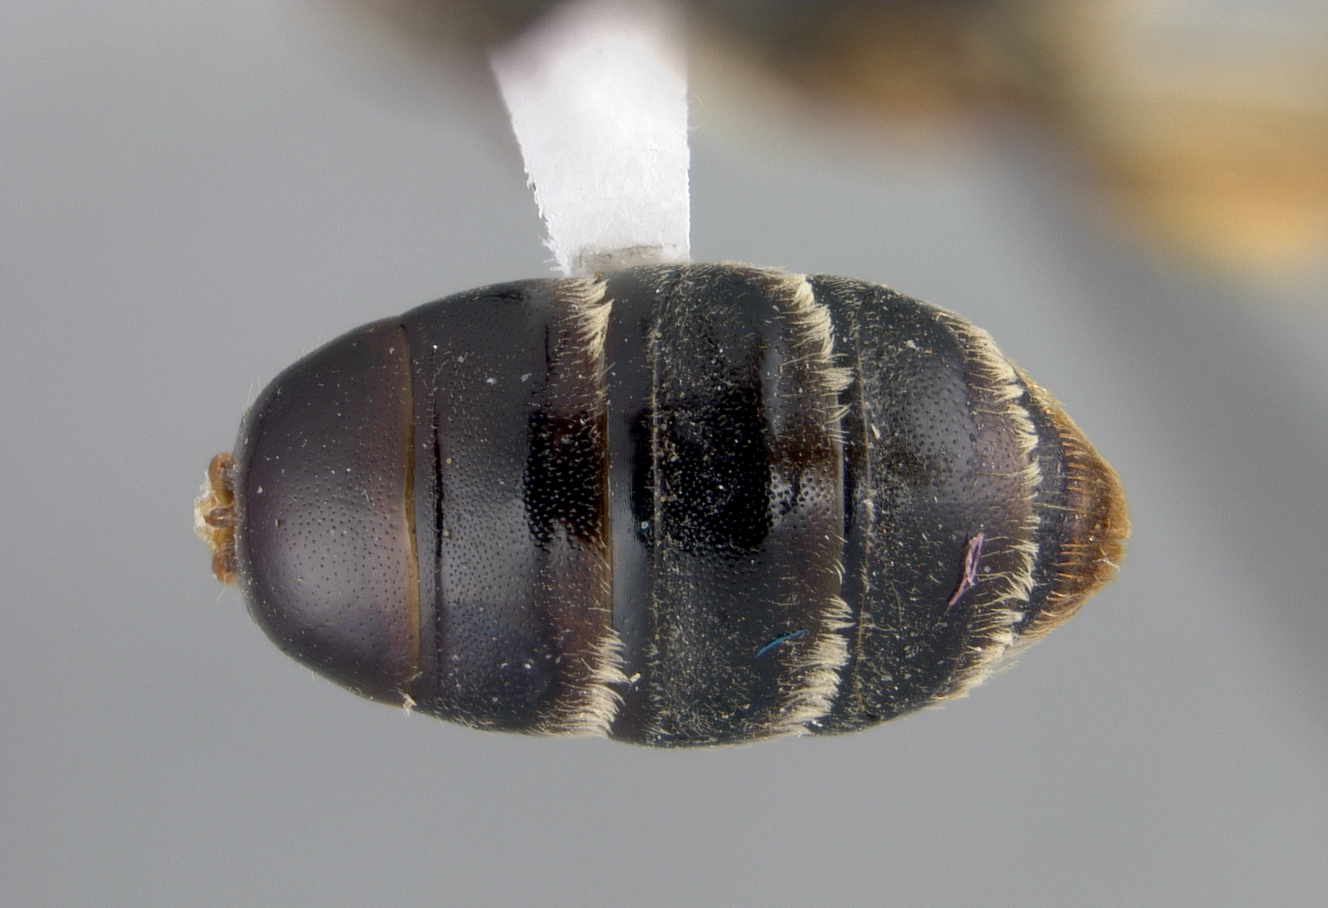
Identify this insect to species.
Andrena ilicis
